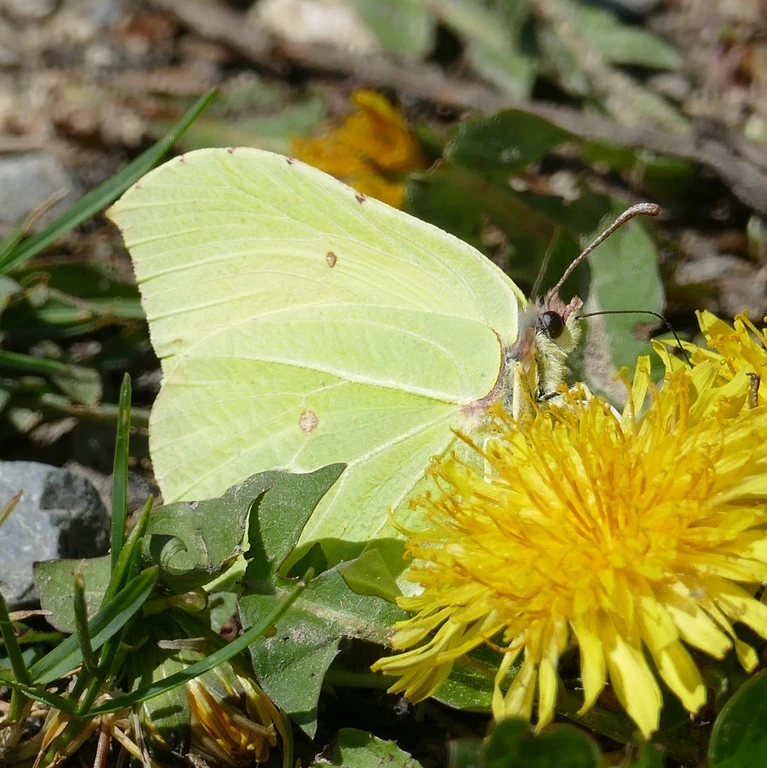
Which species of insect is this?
Gonepteryx rhamni
